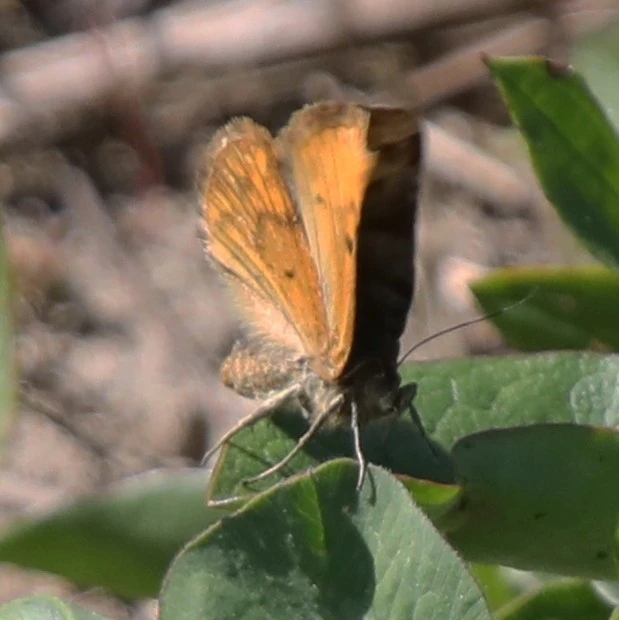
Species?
Euclidia glyphica
